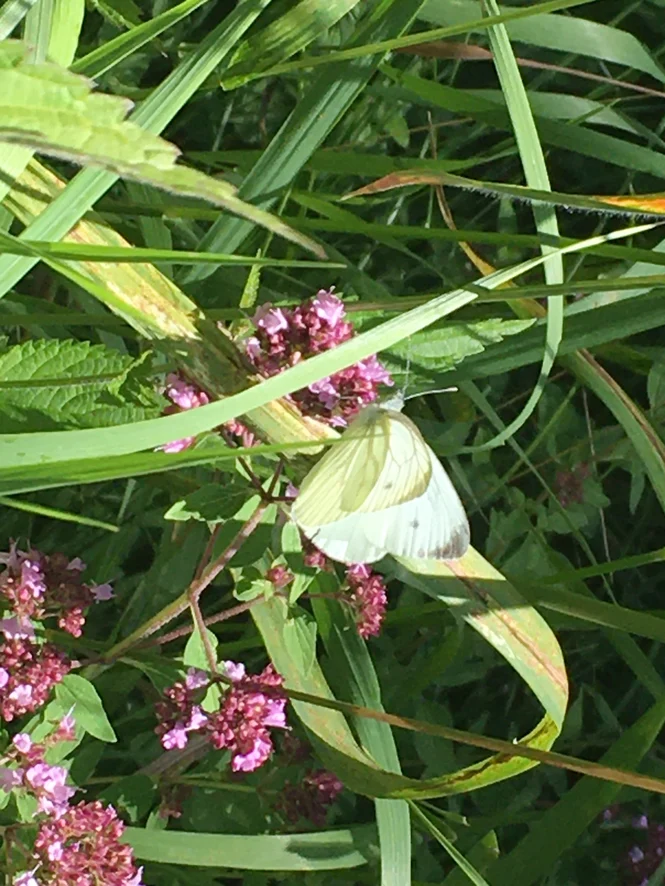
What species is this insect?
Pieris napi
